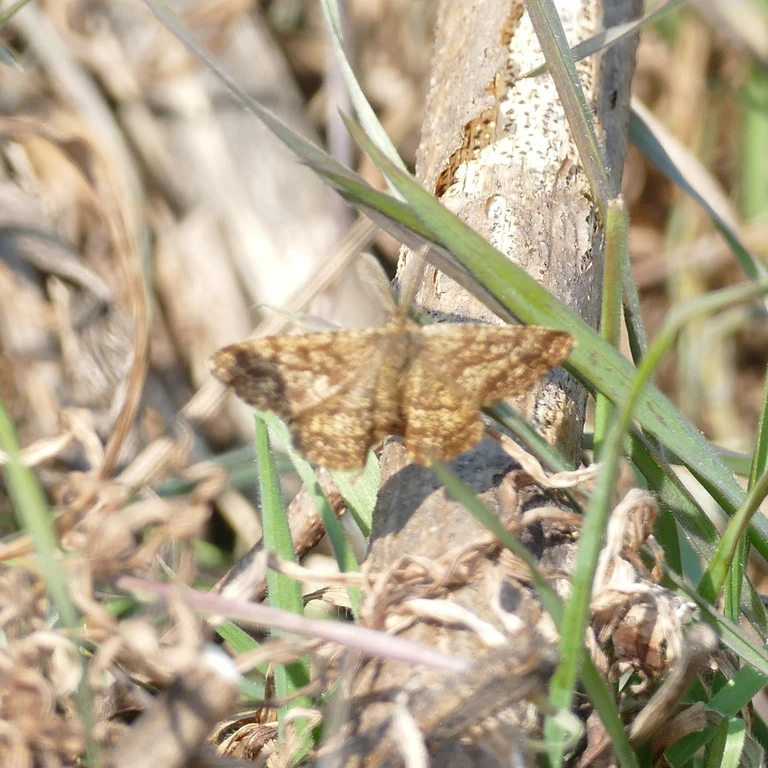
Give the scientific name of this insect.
Ematurga atomaria
